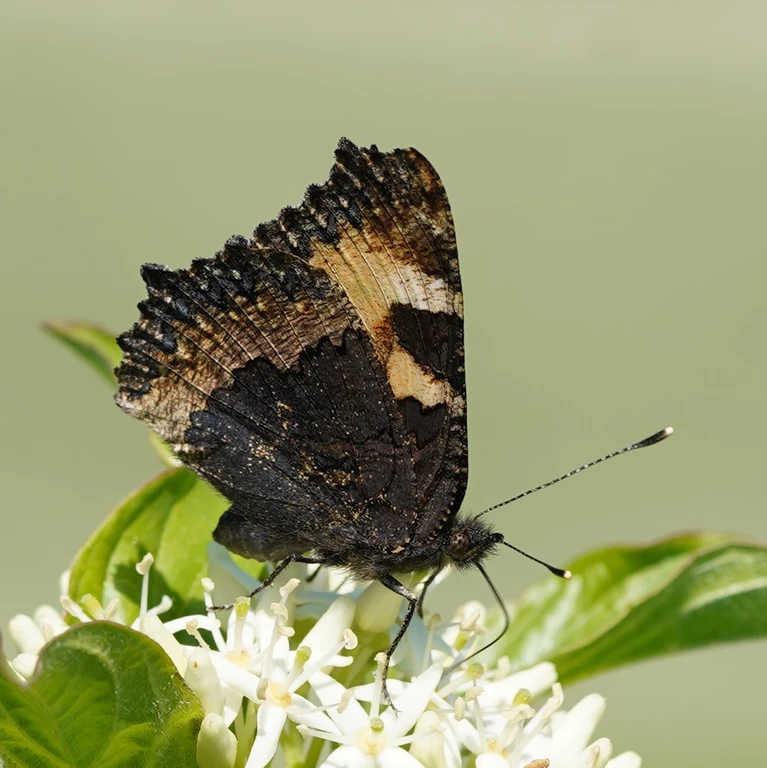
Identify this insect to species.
Aglais urticae
